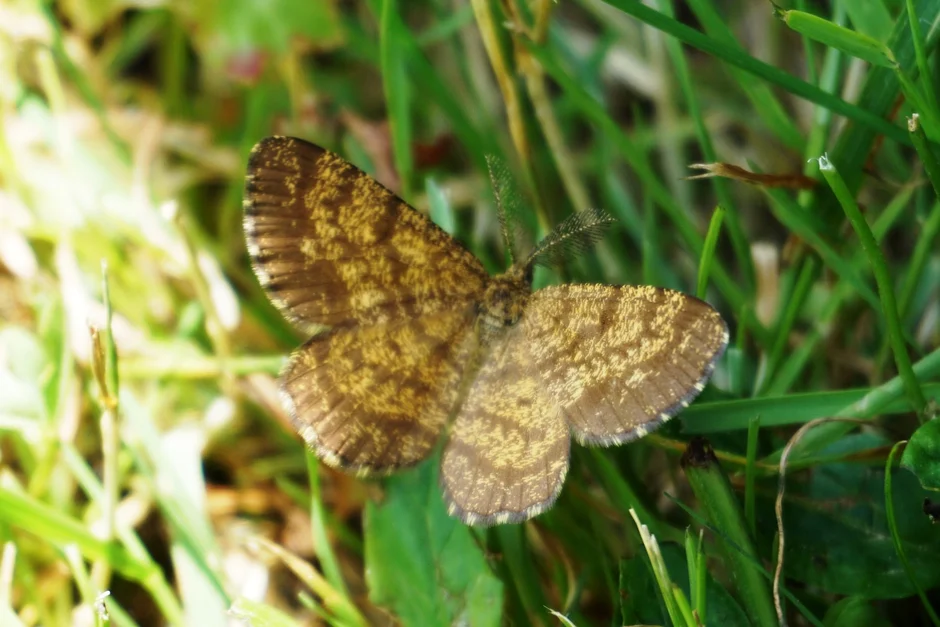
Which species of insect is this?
Ematurga atomaria
